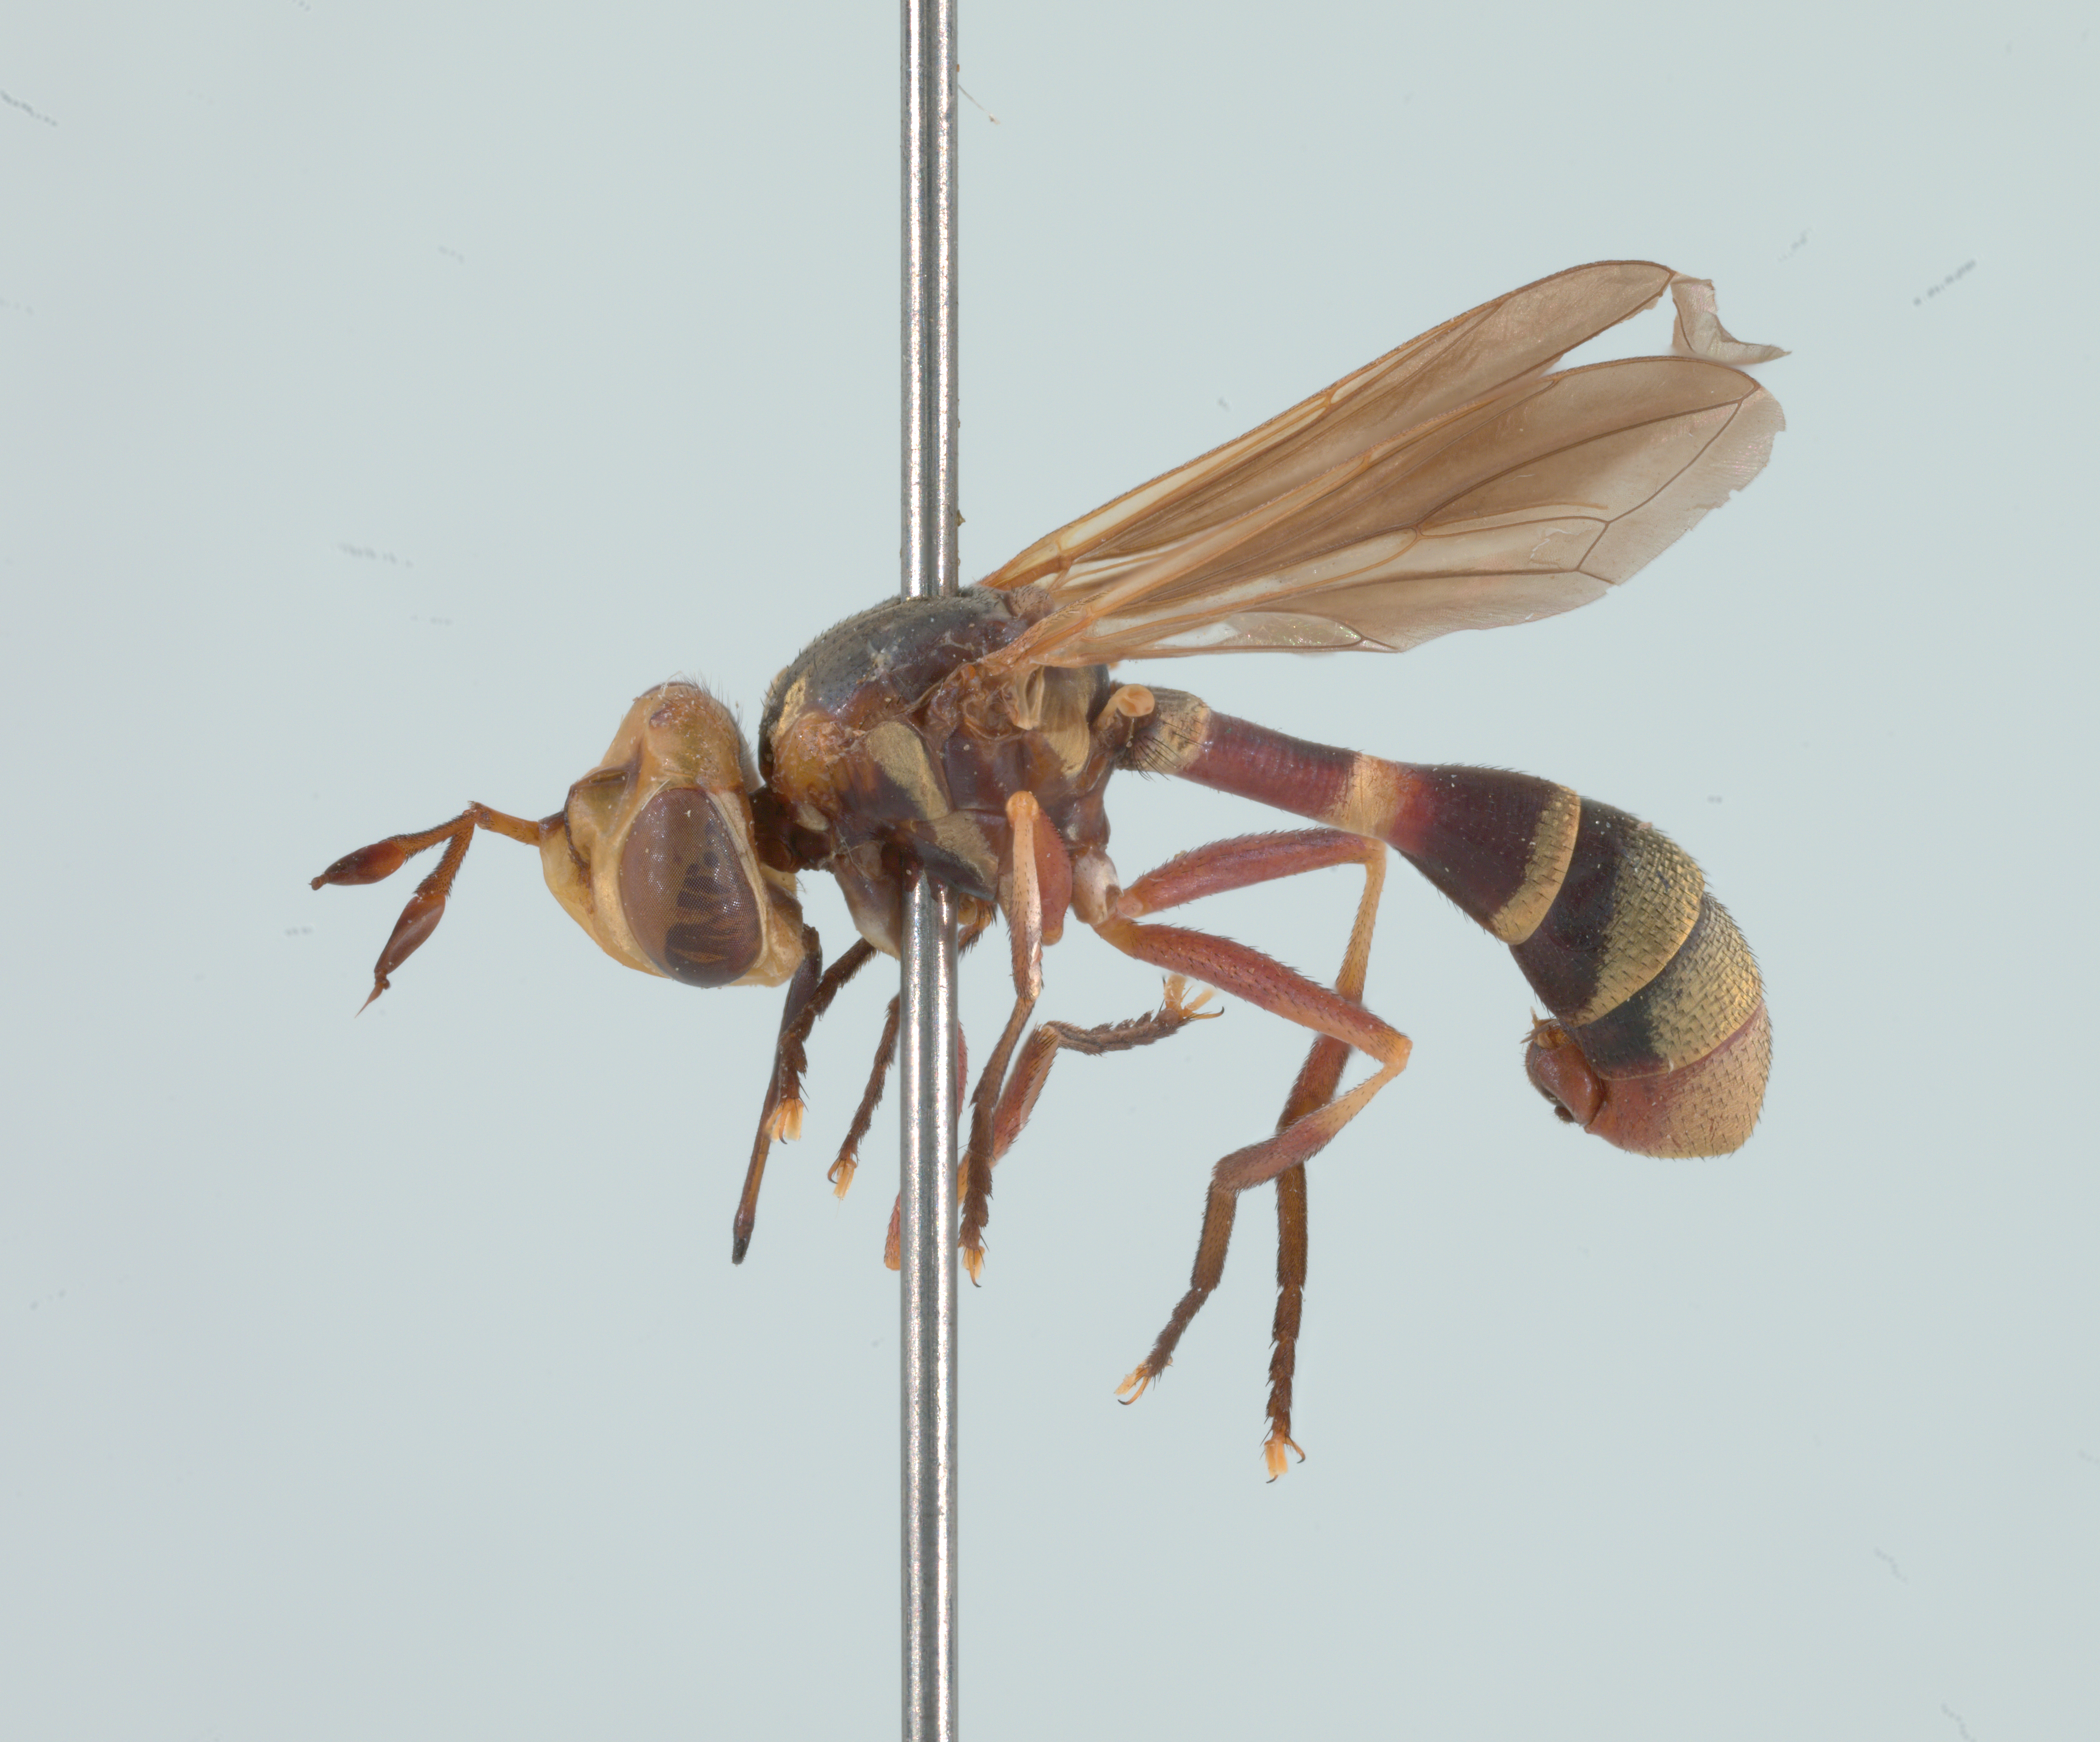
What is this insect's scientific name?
Physoconops brachyrhynchus
